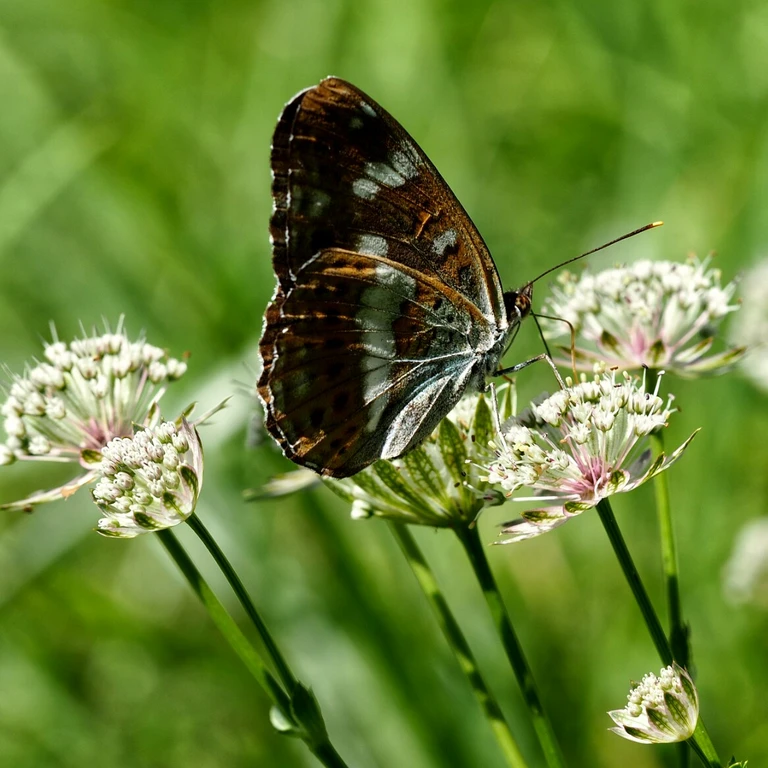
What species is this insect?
Limenitis camilla (also Ladoga camilla)
